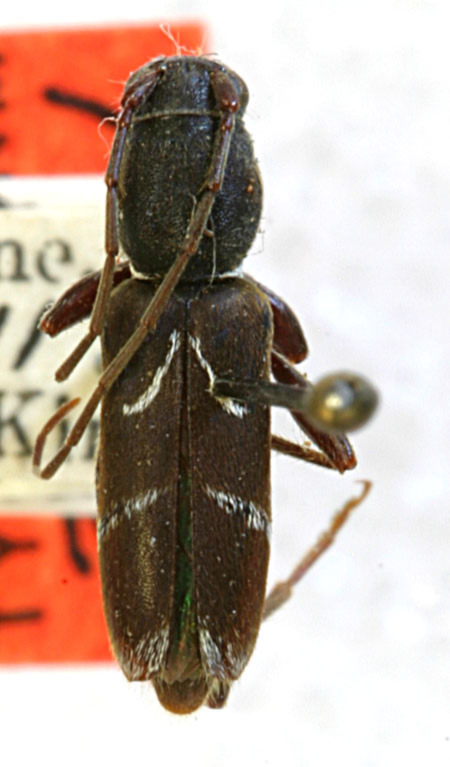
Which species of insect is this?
Clytoleptus tristis (also Clytoleptus albofasciatus)
